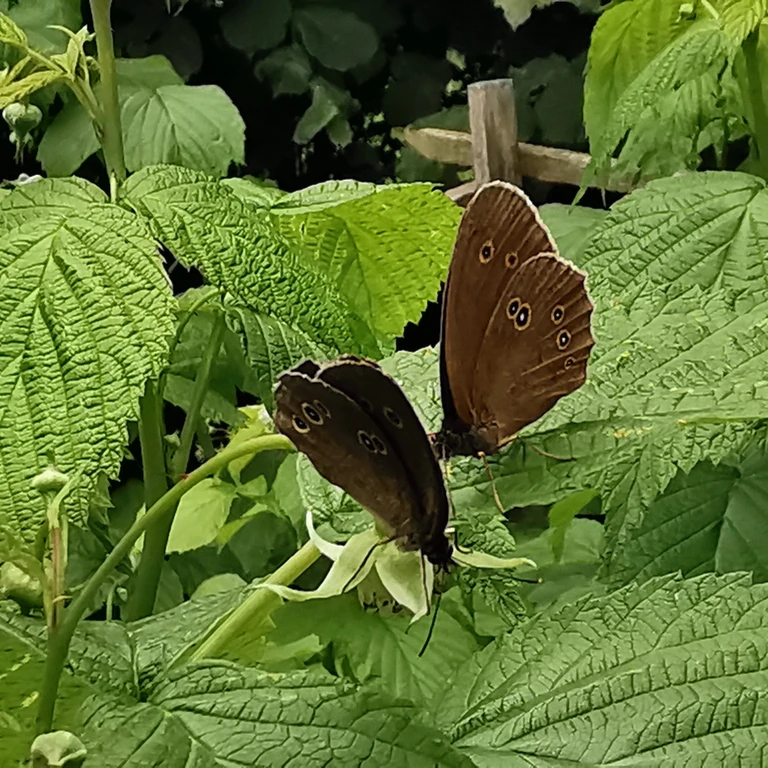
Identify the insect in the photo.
Aphantopus hyperantus
